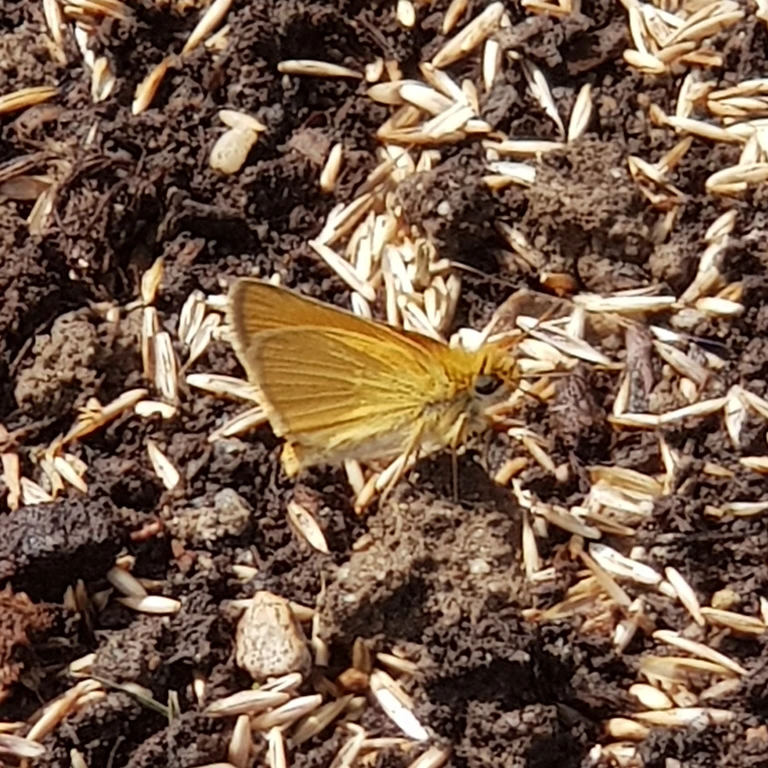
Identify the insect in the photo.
Thymelicus lineola
